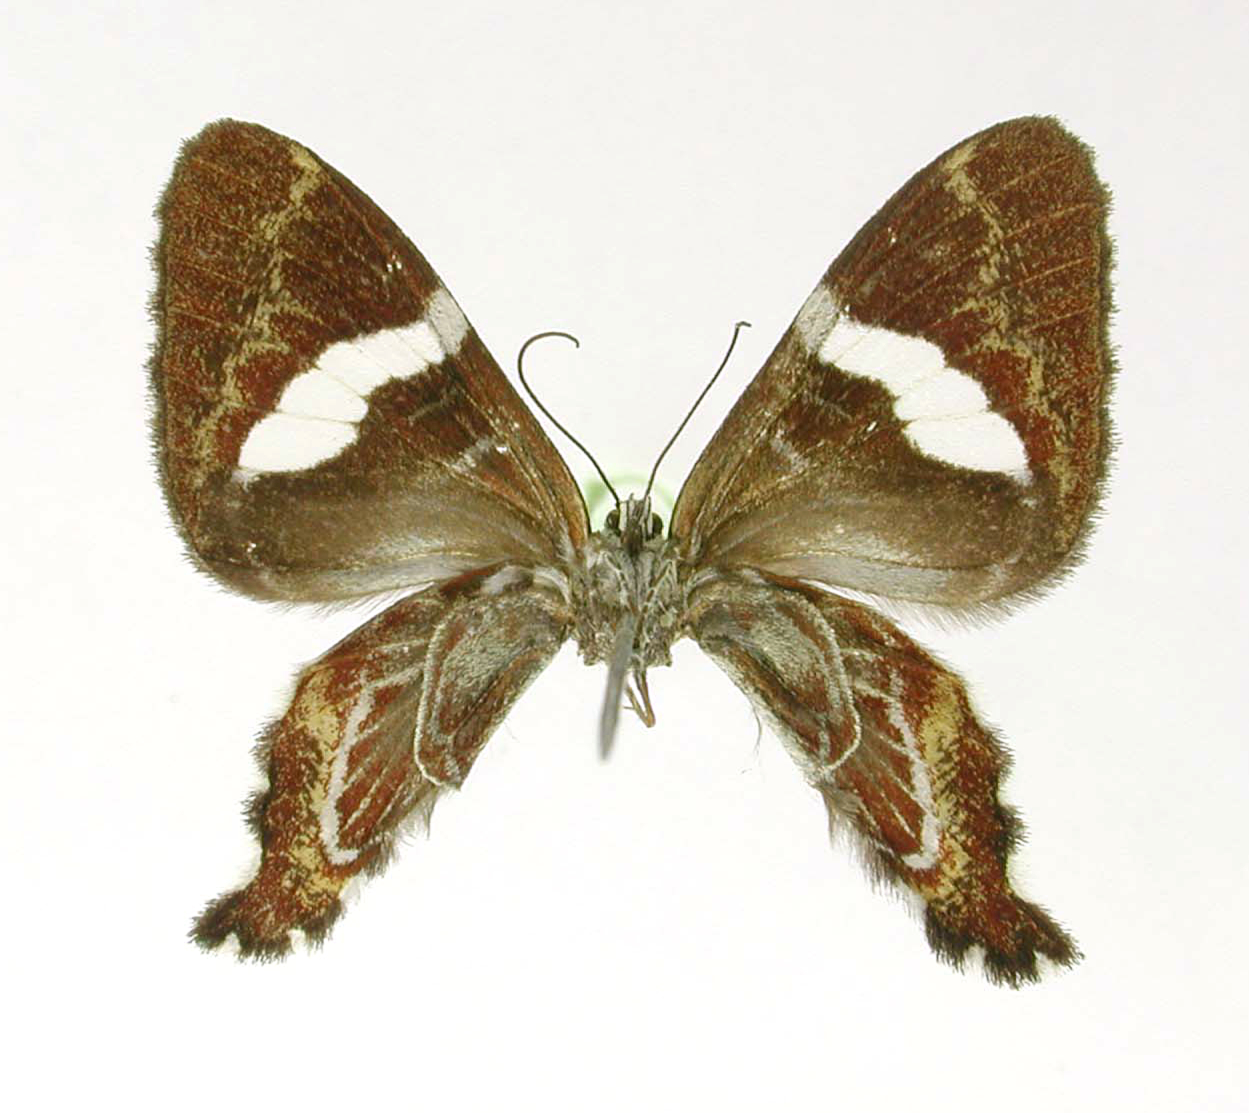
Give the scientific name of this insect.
Erateina luceria
